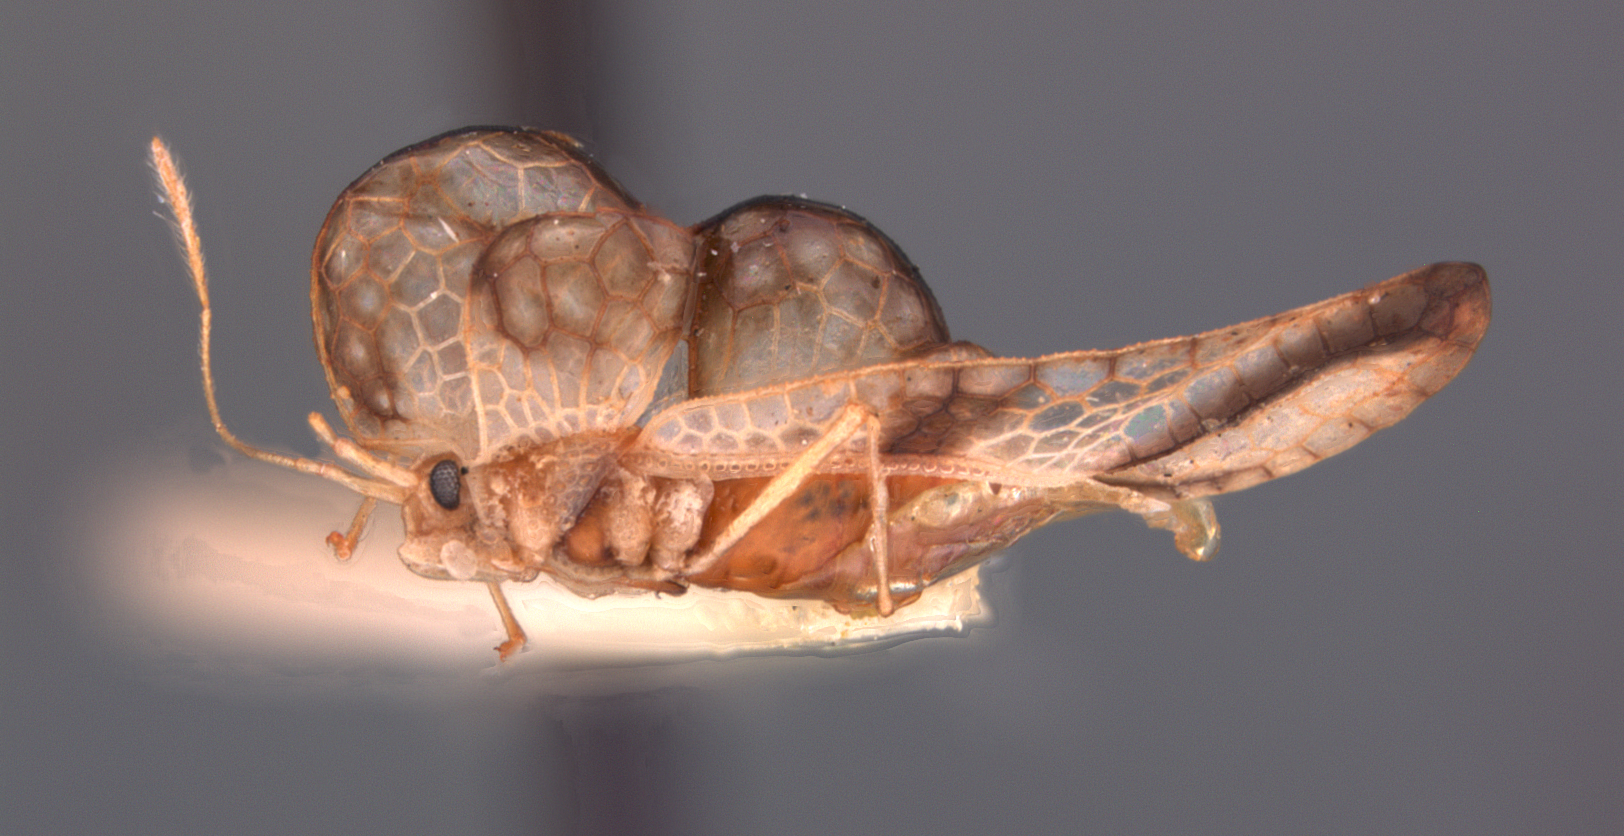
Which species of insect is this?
Dicysta peruviana
